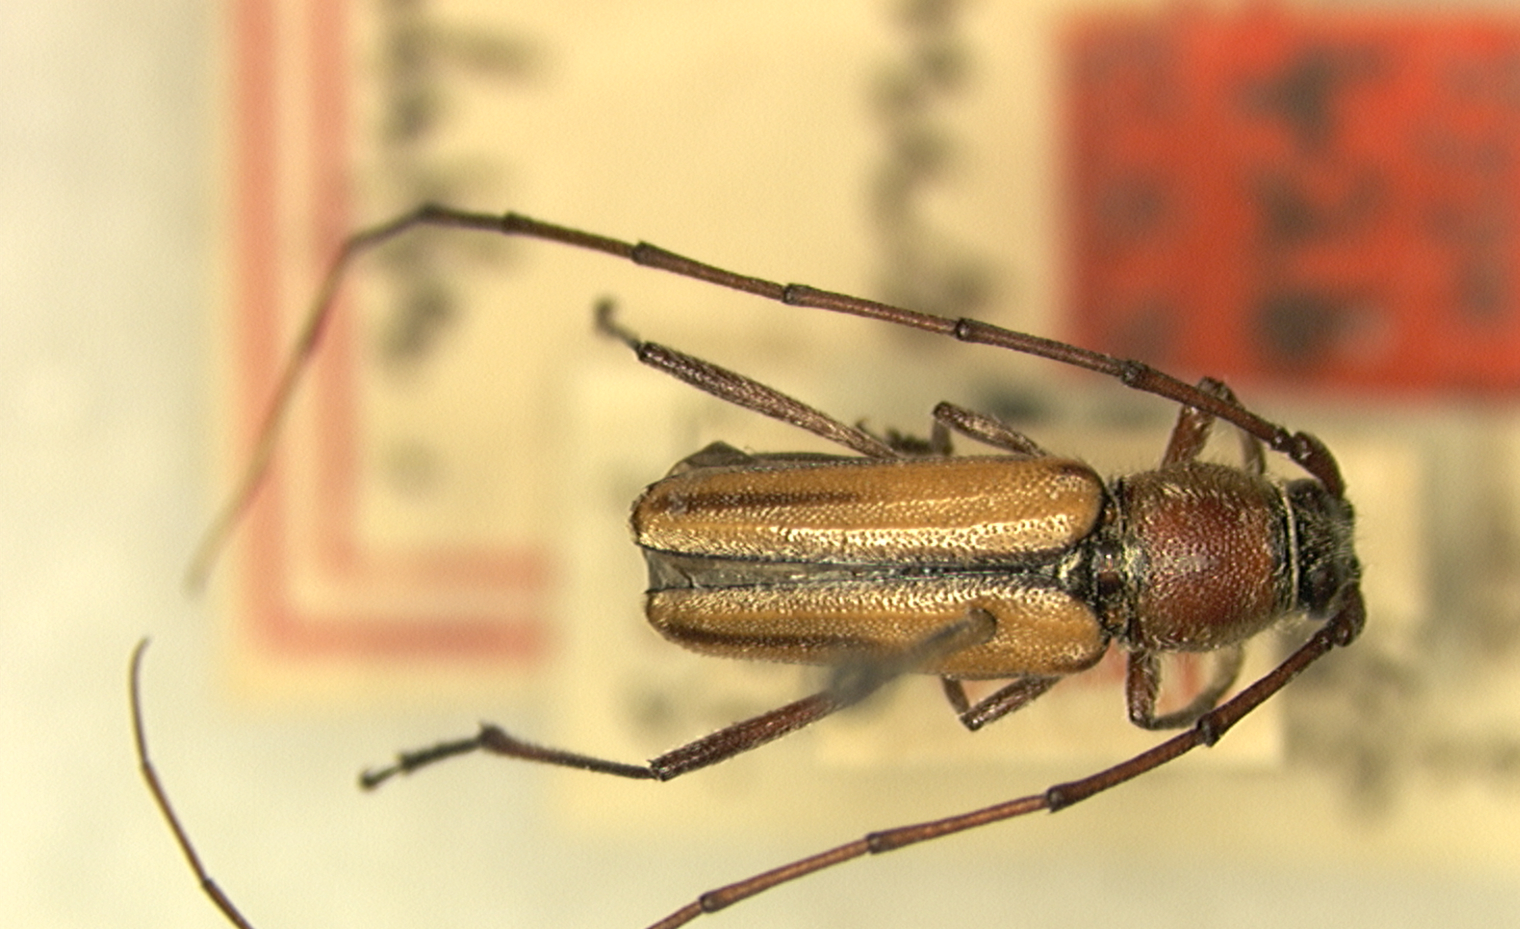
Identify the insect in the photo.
Perarthrus pallida (also Ischnocnemis pallidus)
